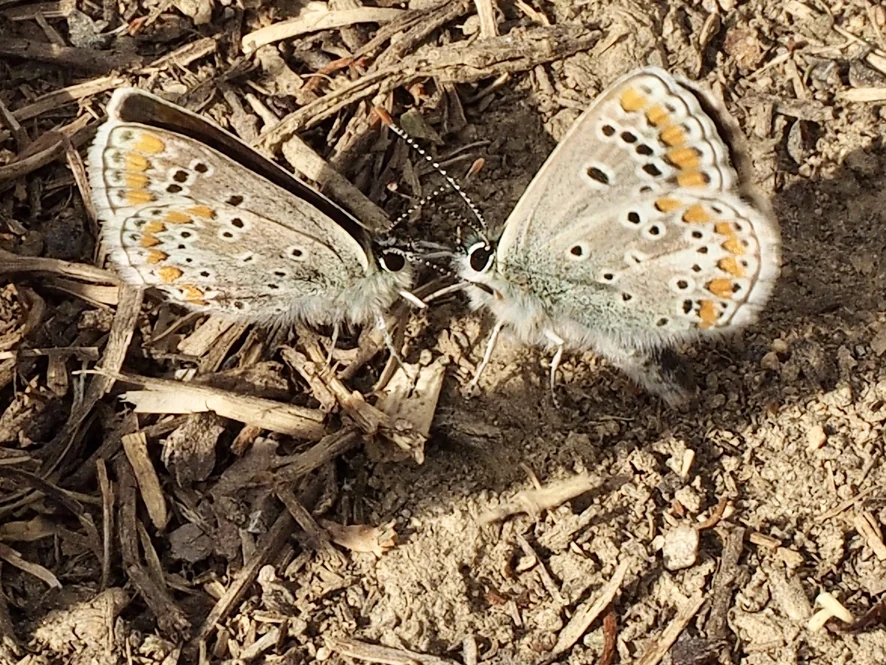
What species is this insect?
Aricia agestis/artaxerxes
